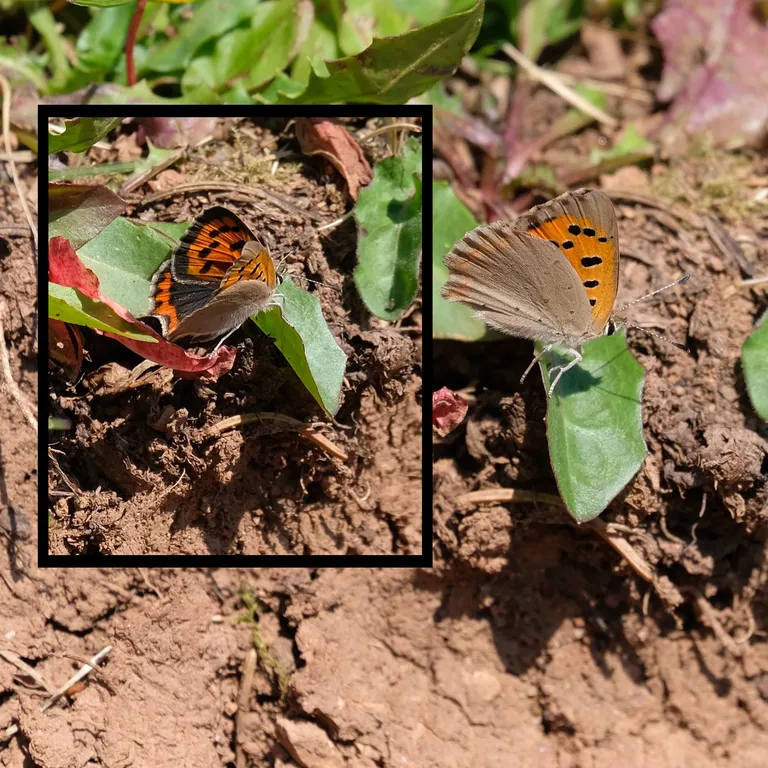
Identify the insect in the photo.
Lycaena phlaeas
